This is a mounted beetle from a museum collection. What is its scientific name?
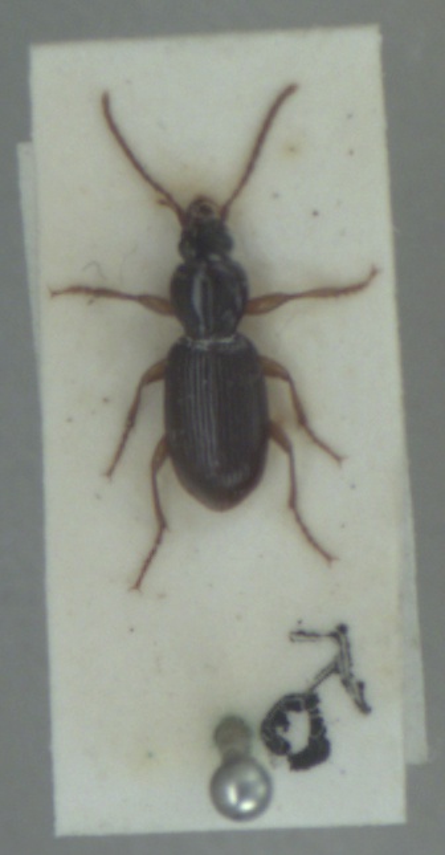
Stomis pumicatus
